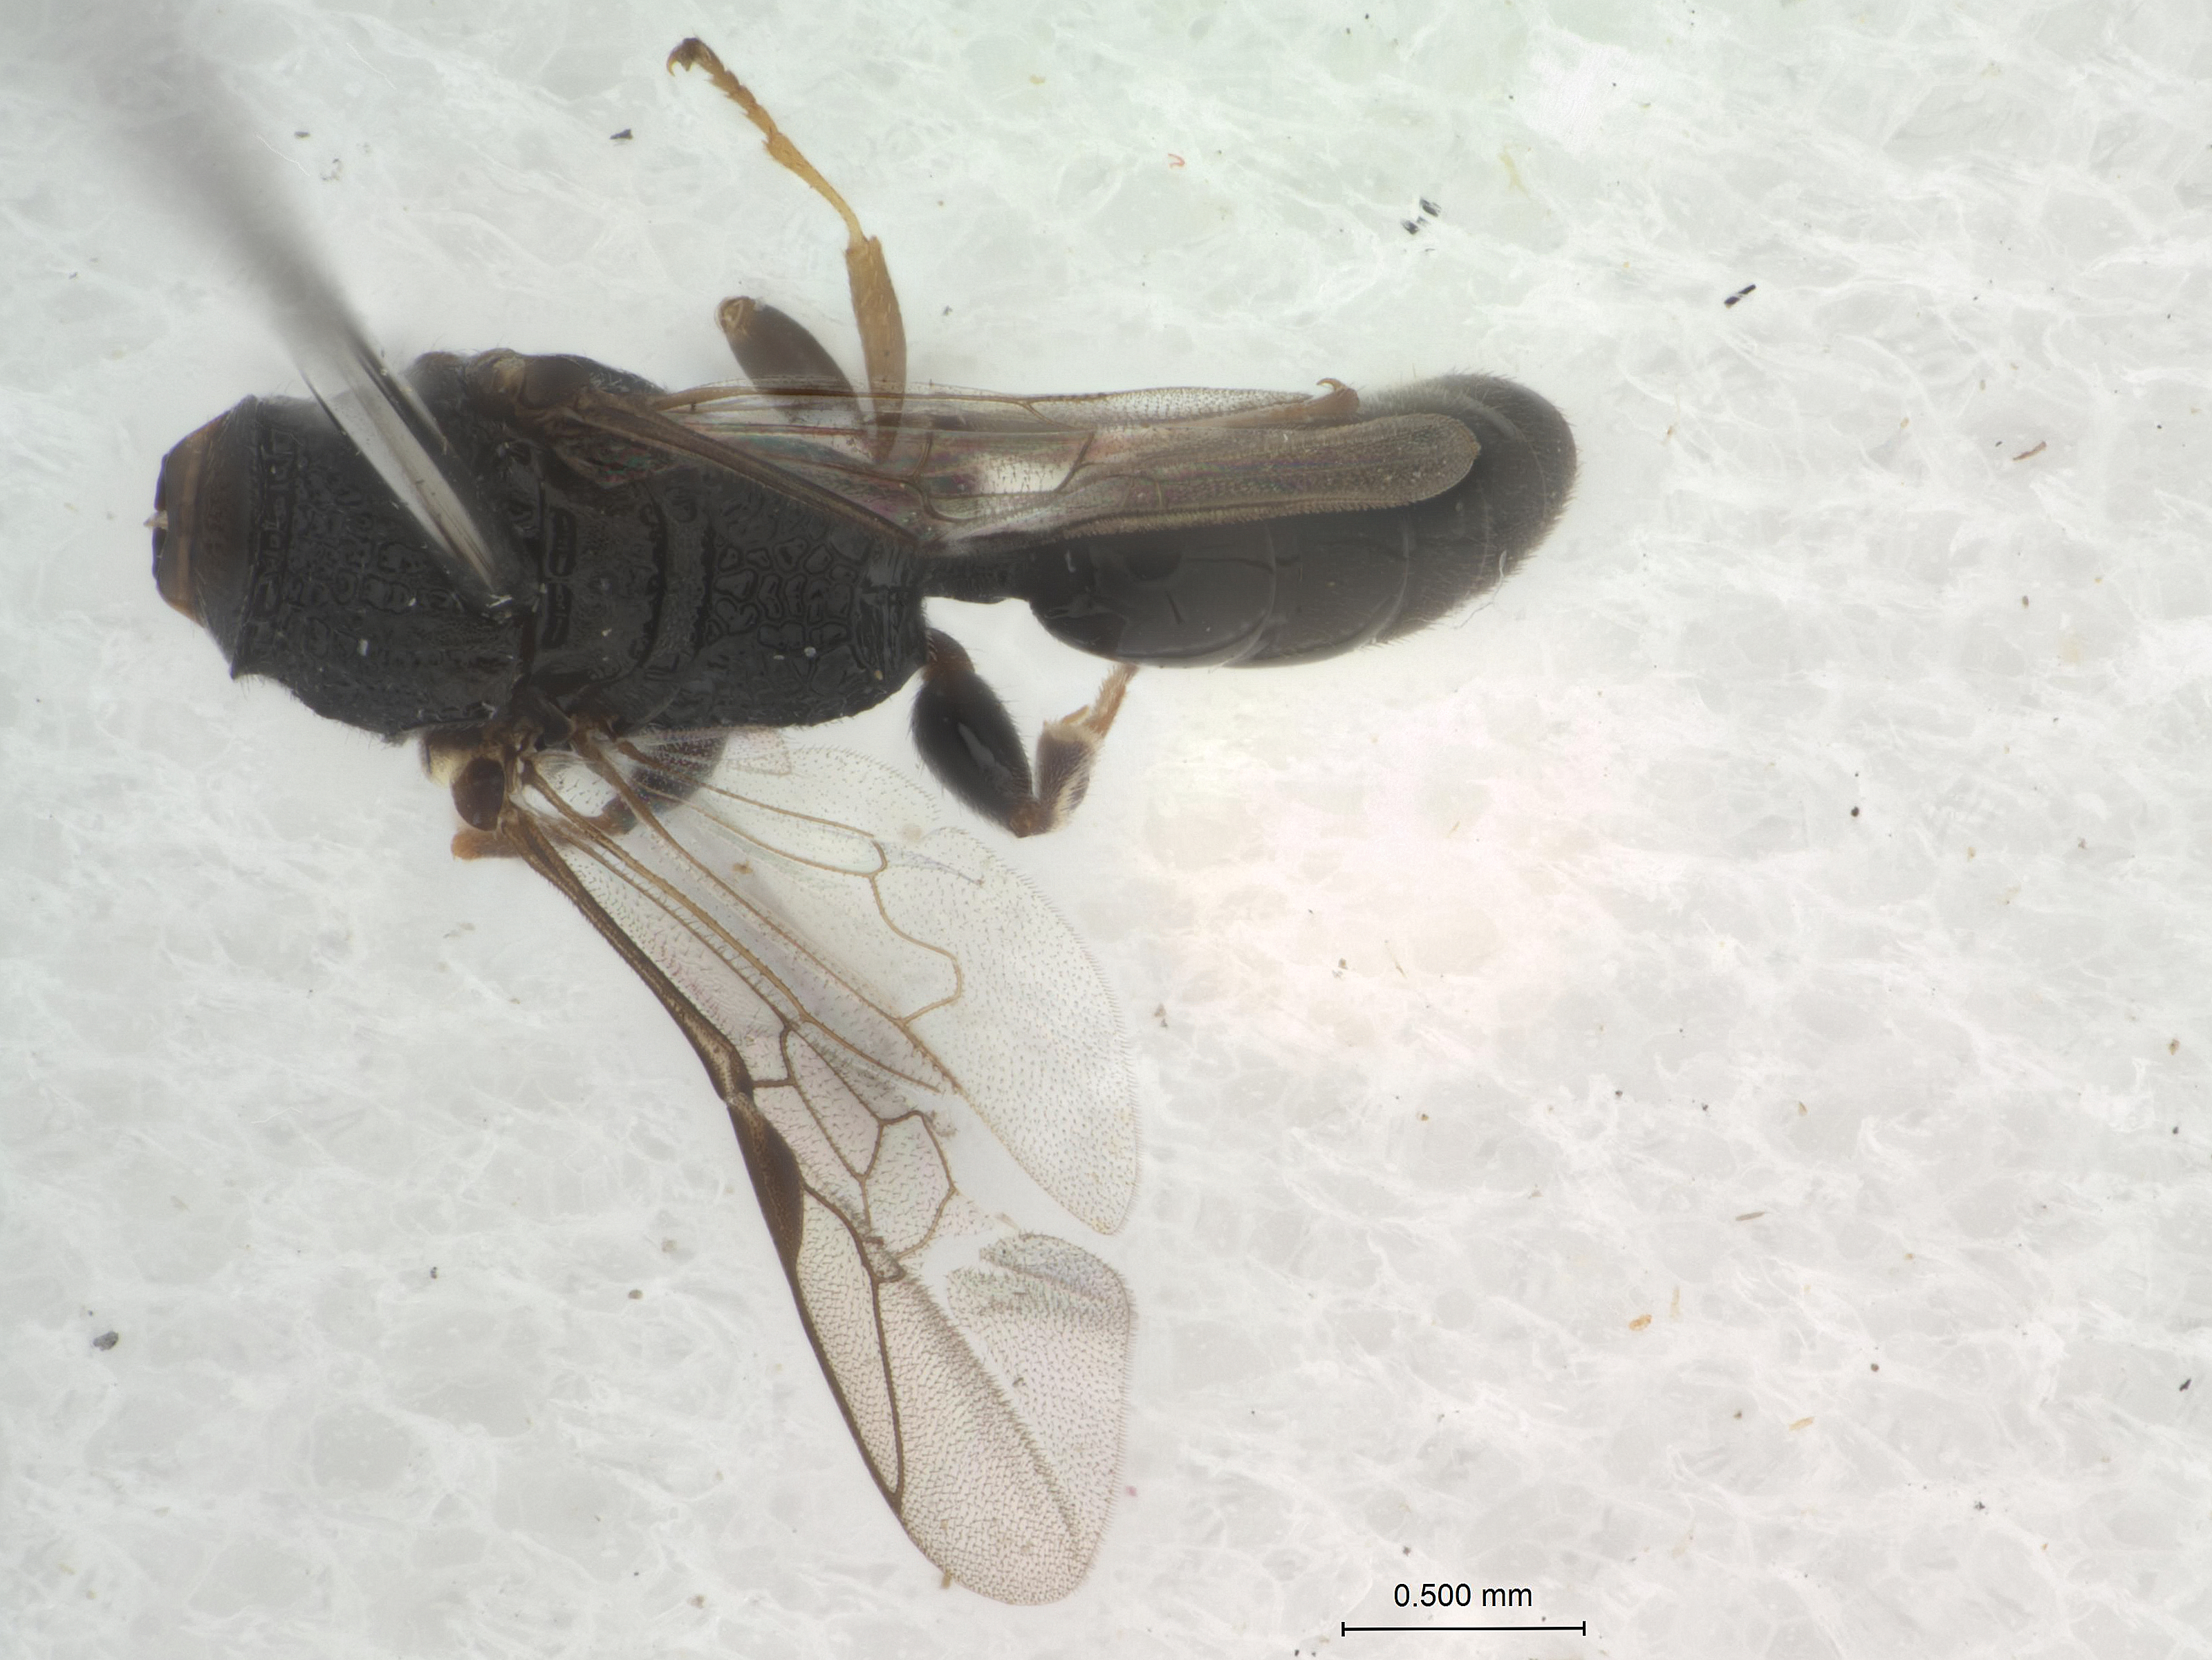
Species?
Polemistus palawanensis
